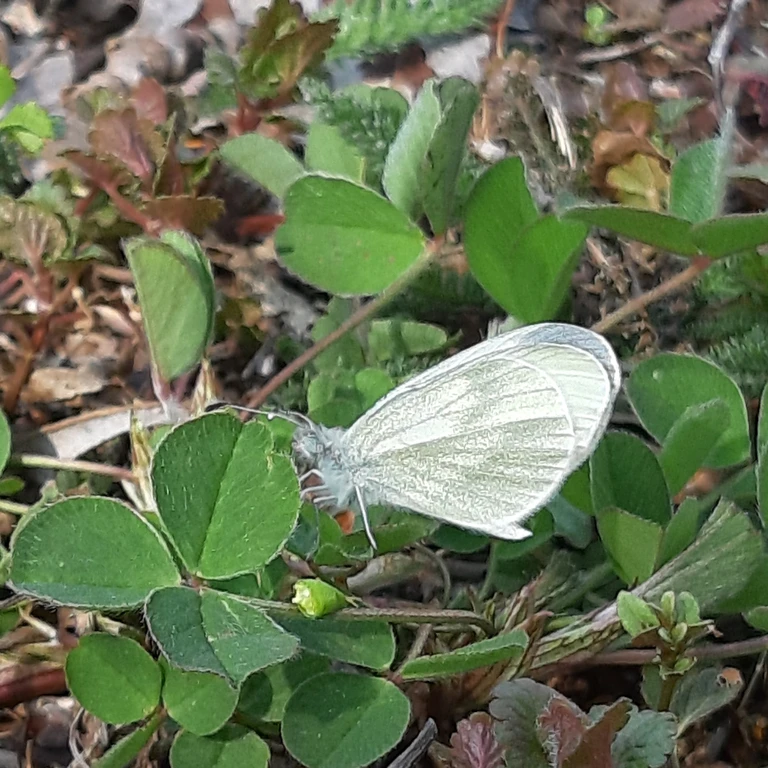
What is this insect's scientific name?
Leptidea sinapis/juvernica
